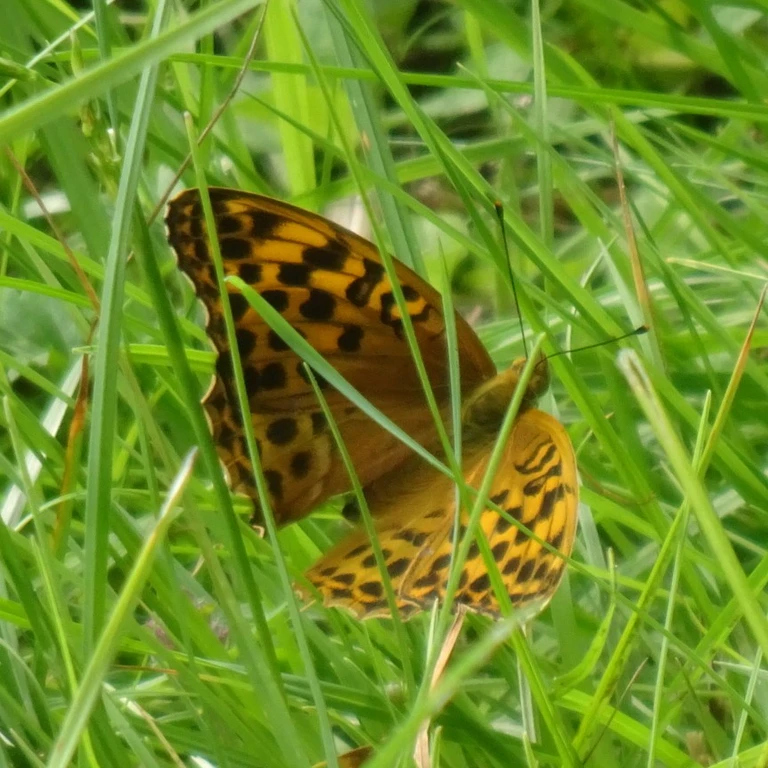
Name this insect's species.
Argynnis paphia
